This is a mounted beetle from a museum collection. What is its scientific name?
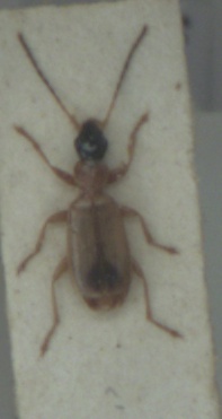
Demetrias monostigma
